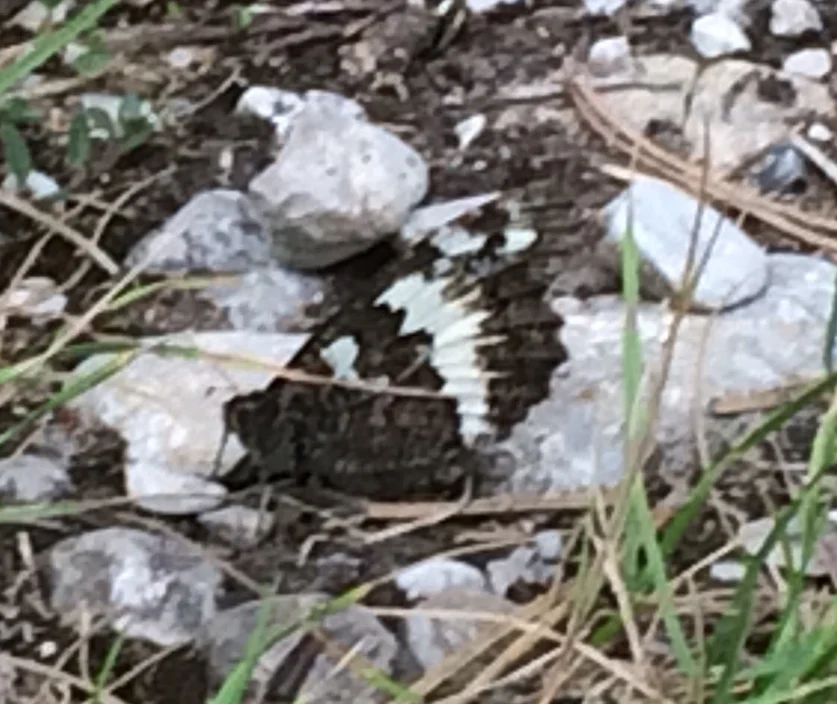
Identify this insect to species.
Brintesia circe
